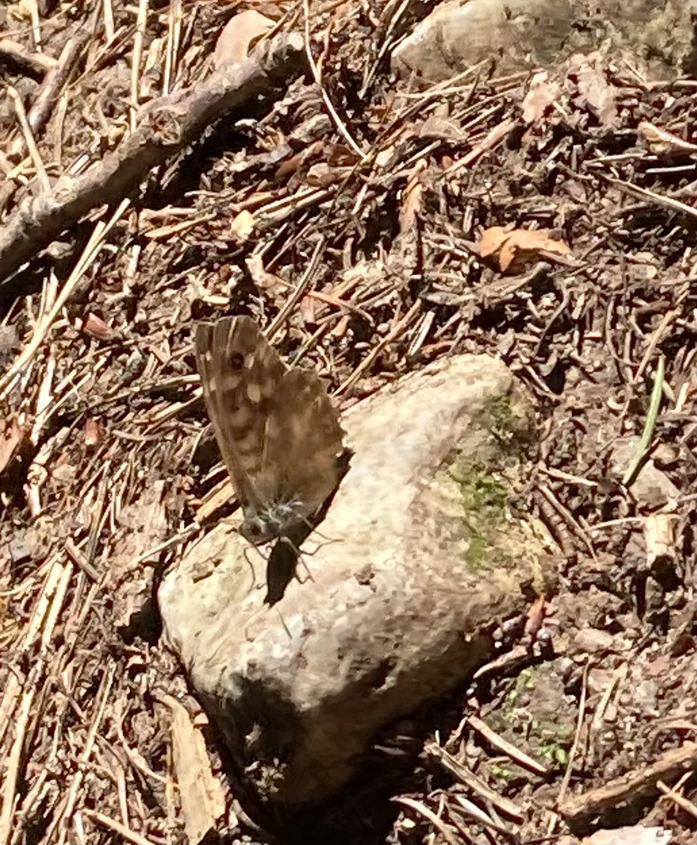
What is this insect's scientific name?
Pararge aegeria
